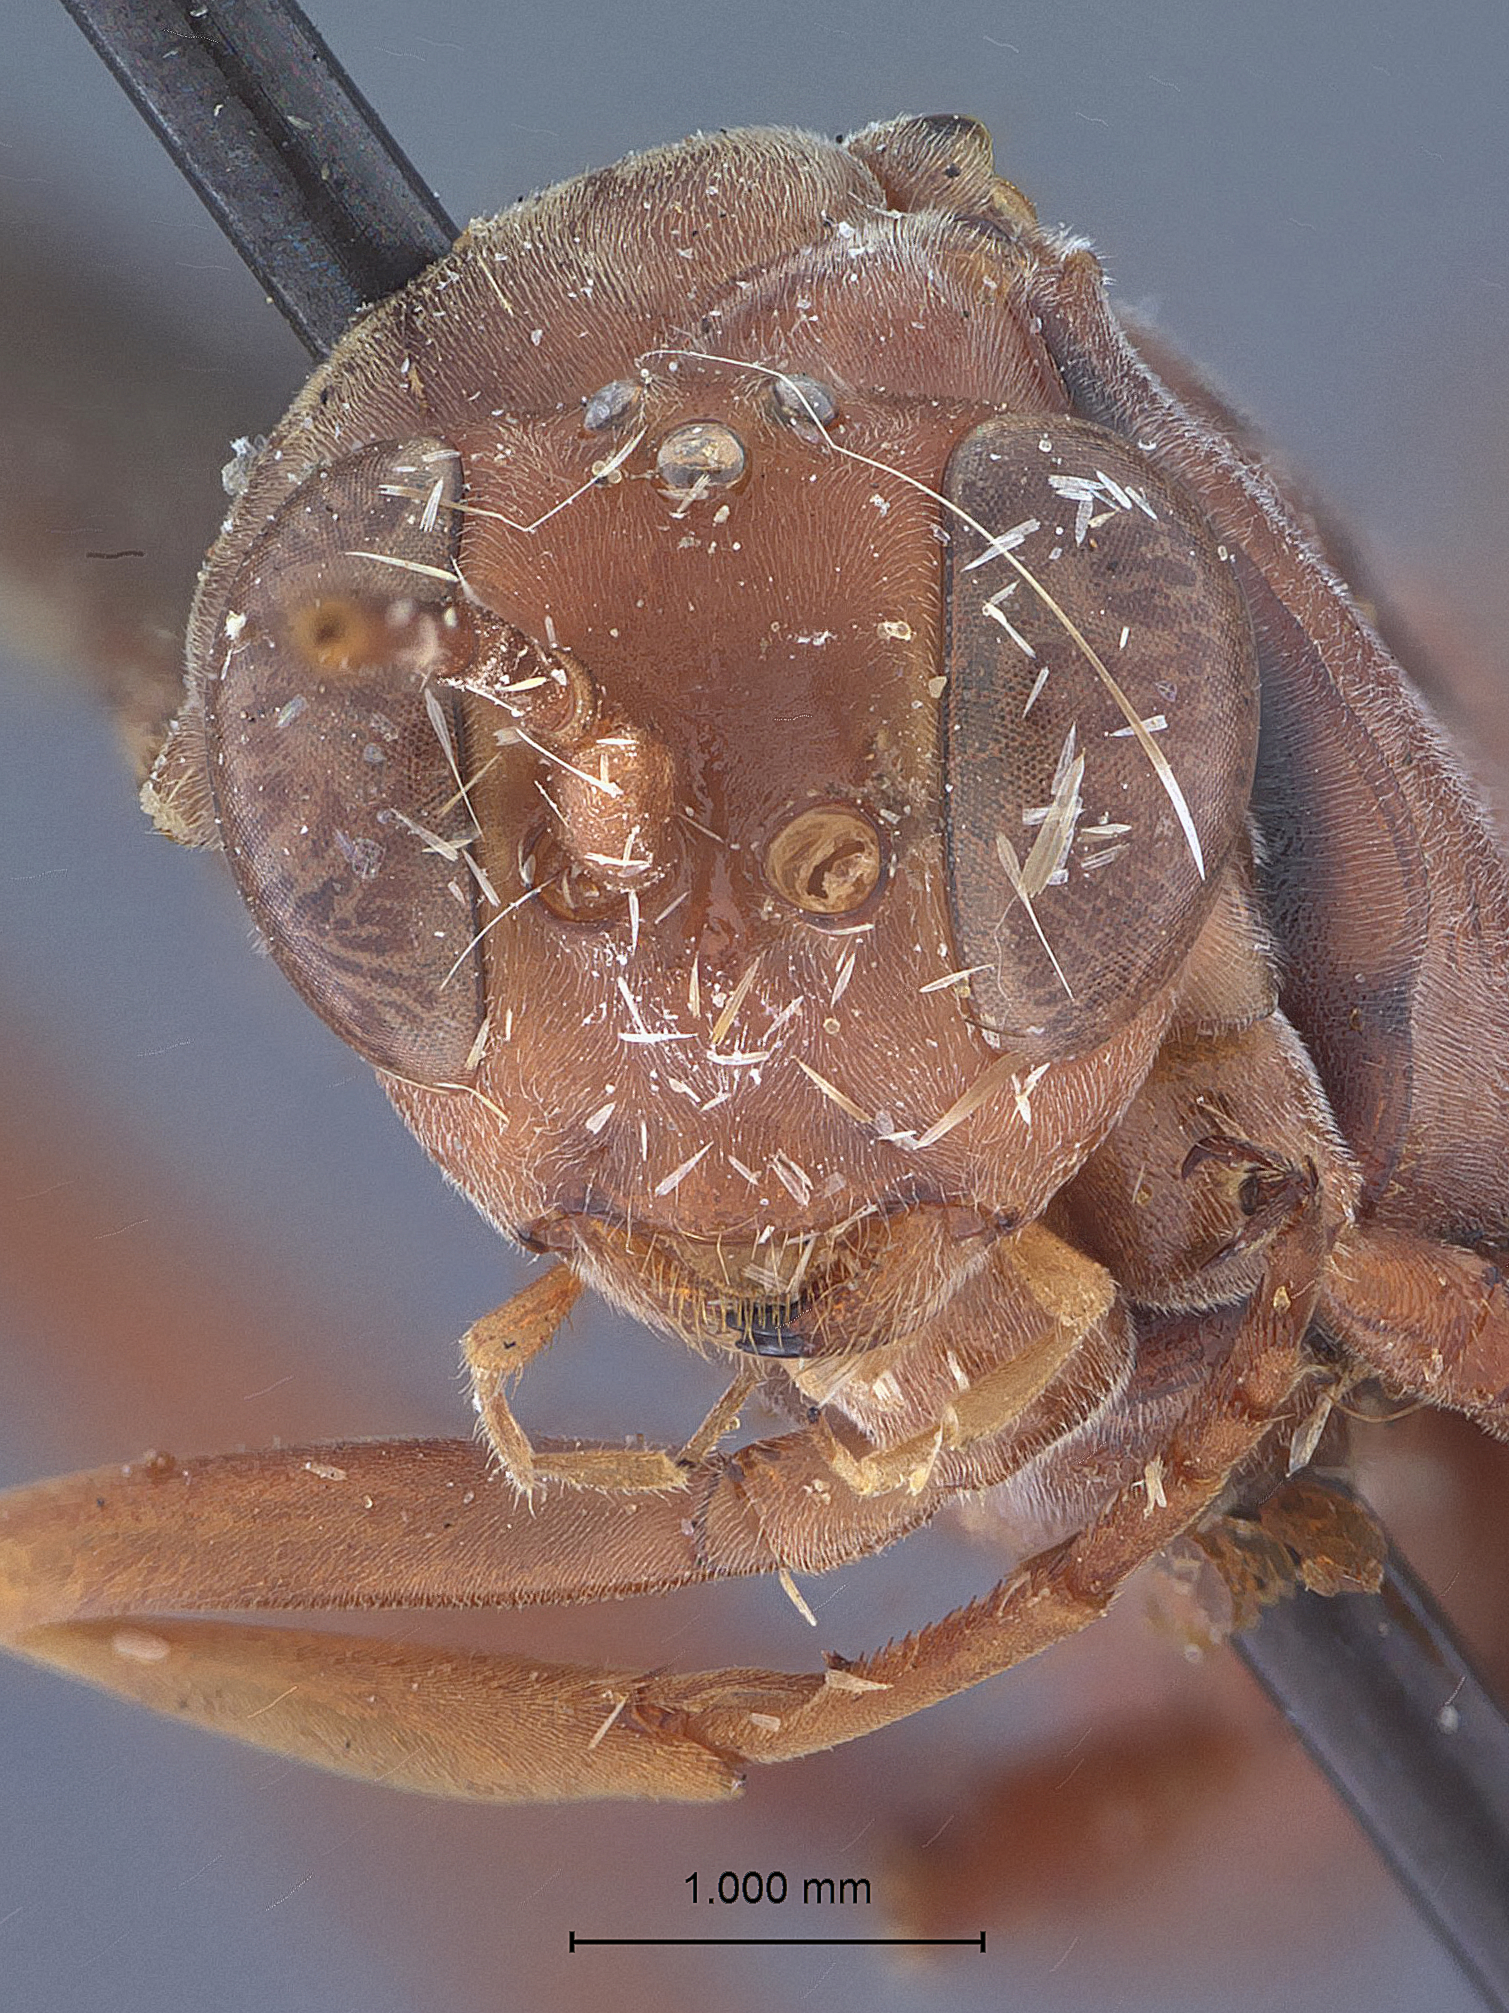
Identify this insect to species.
Lanugo ferrugata
